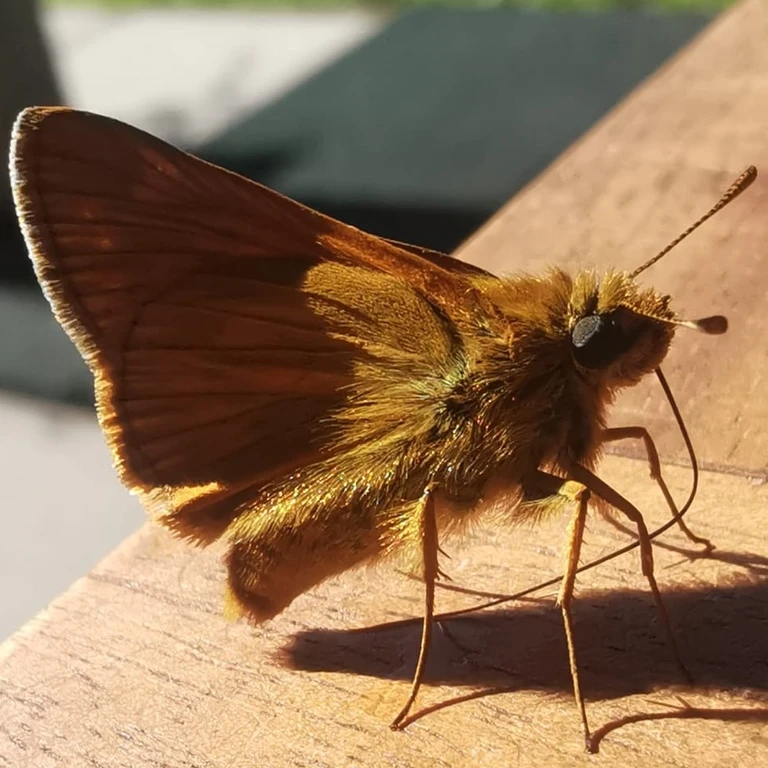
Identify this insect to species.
Ochlodes sylvanus (also Ochlodes venata)
